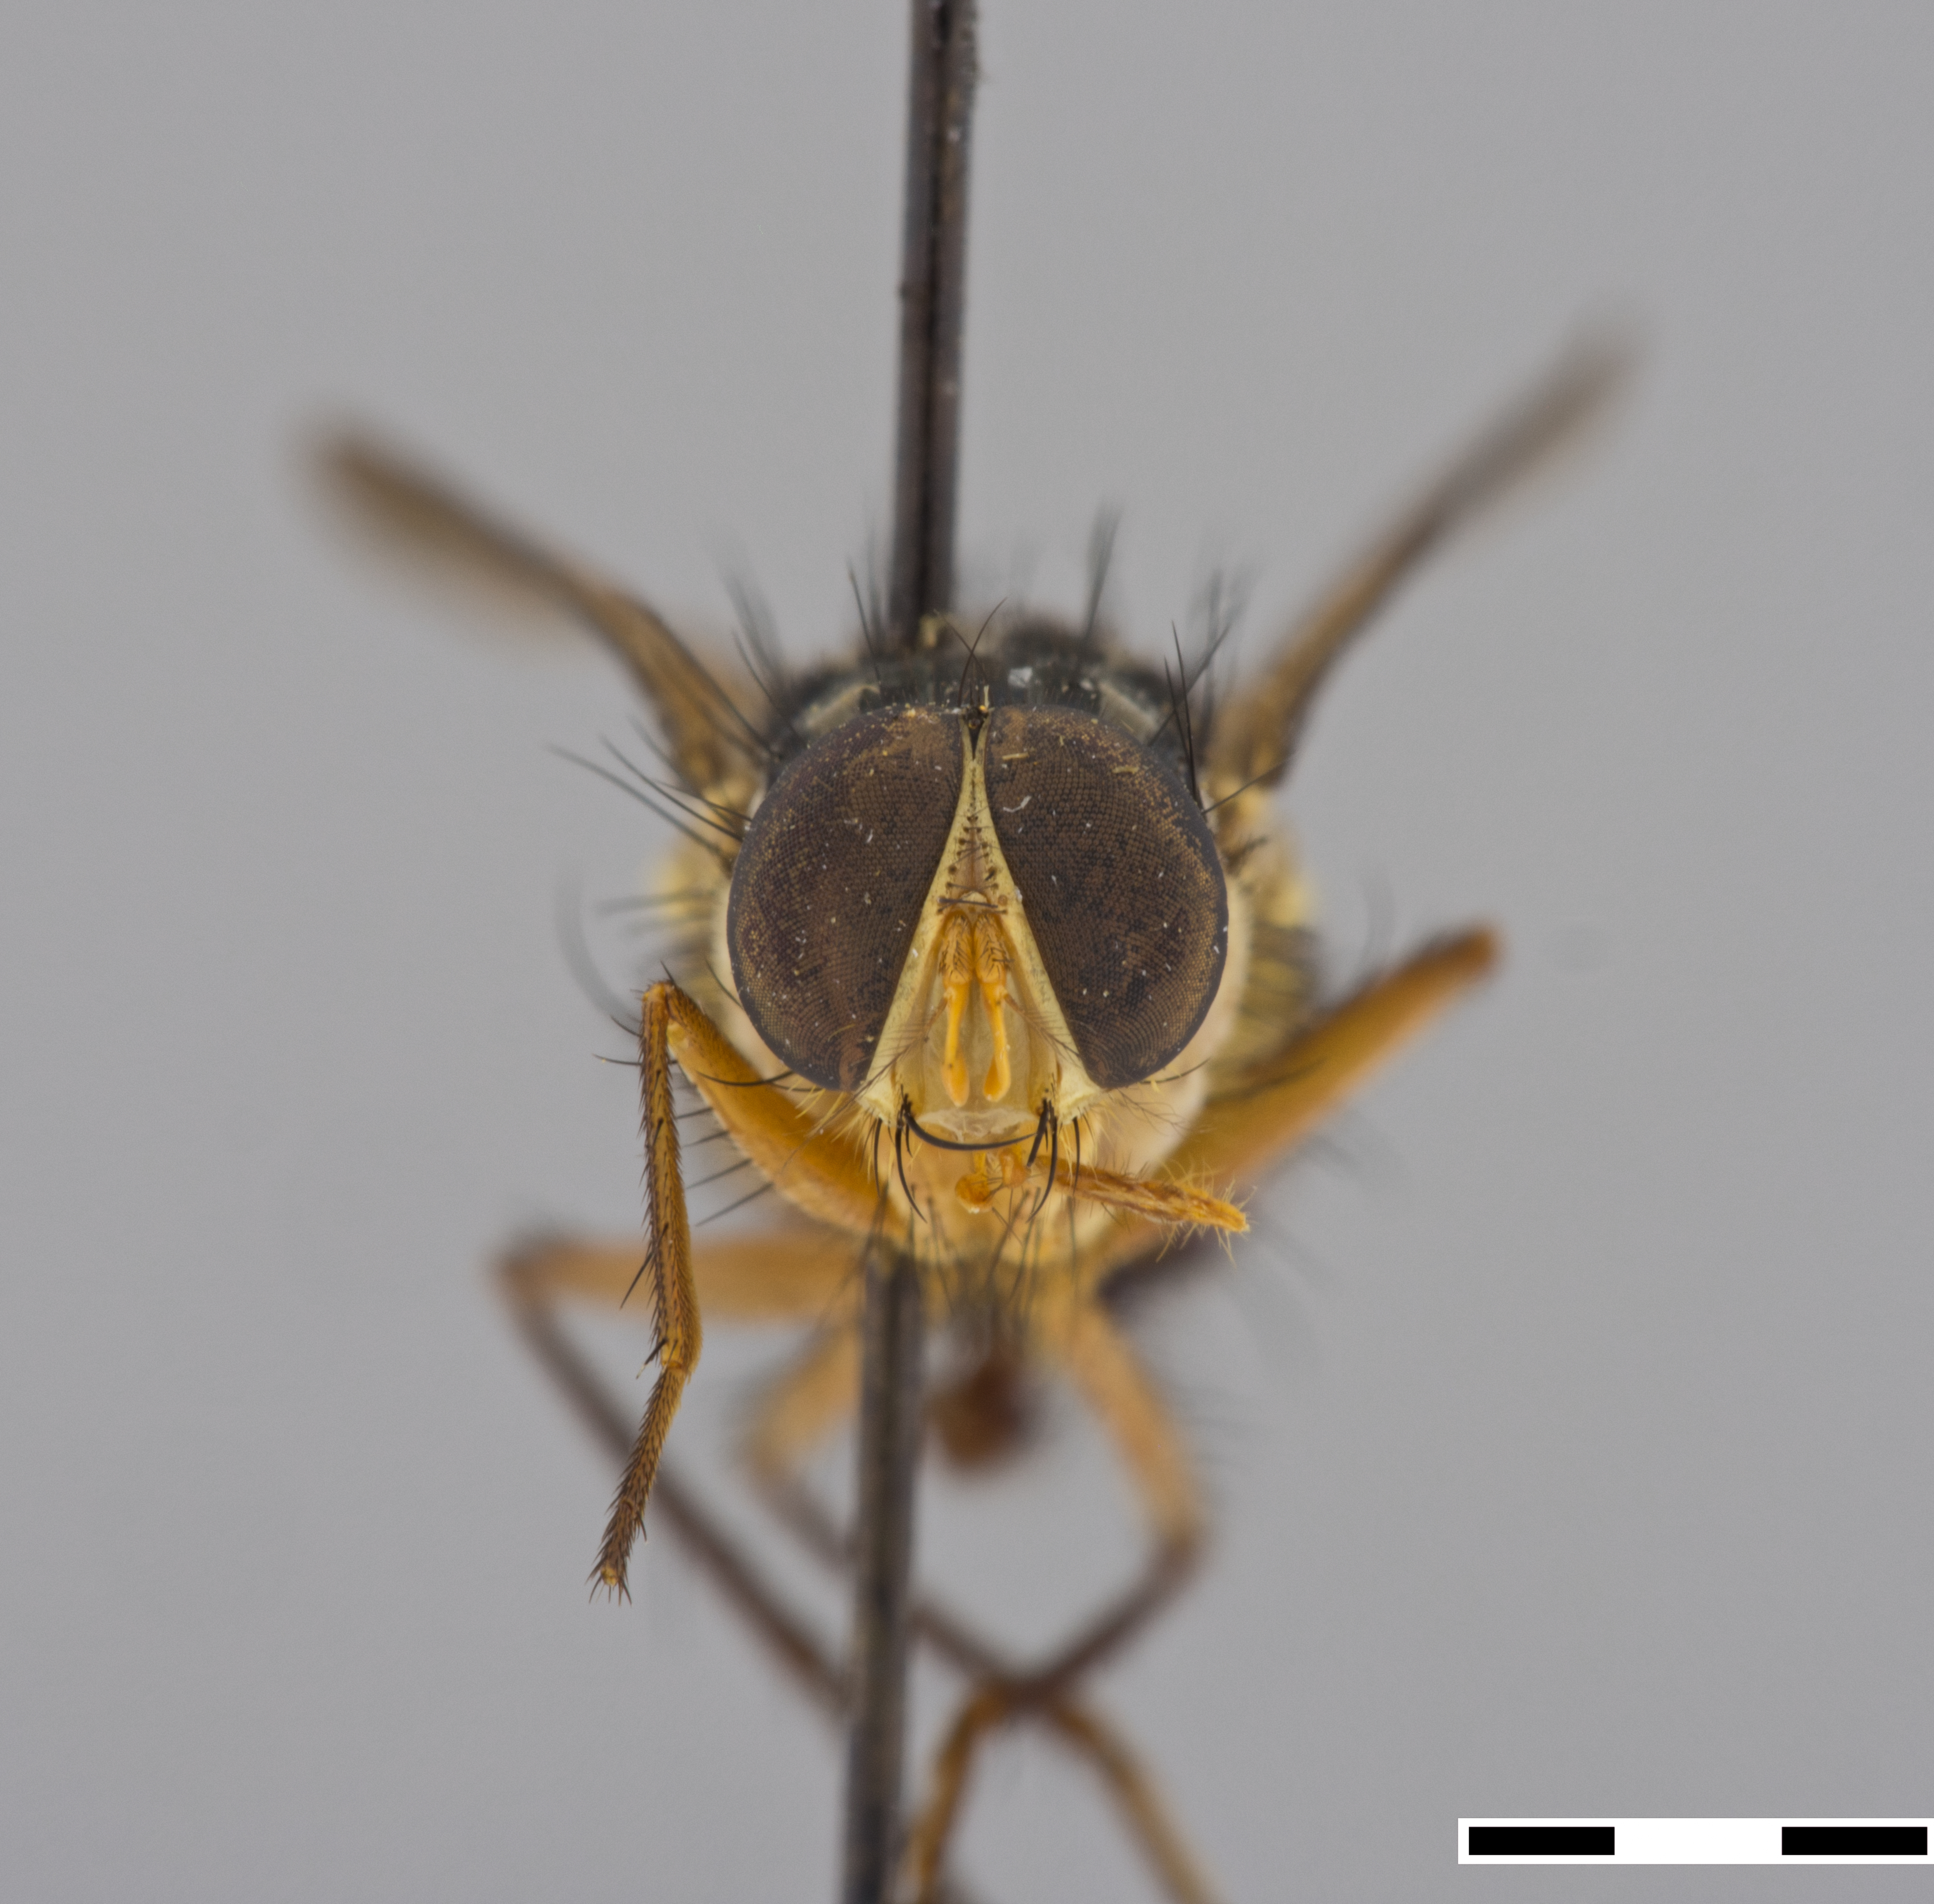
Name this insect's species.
Mesembrinella semiflava
